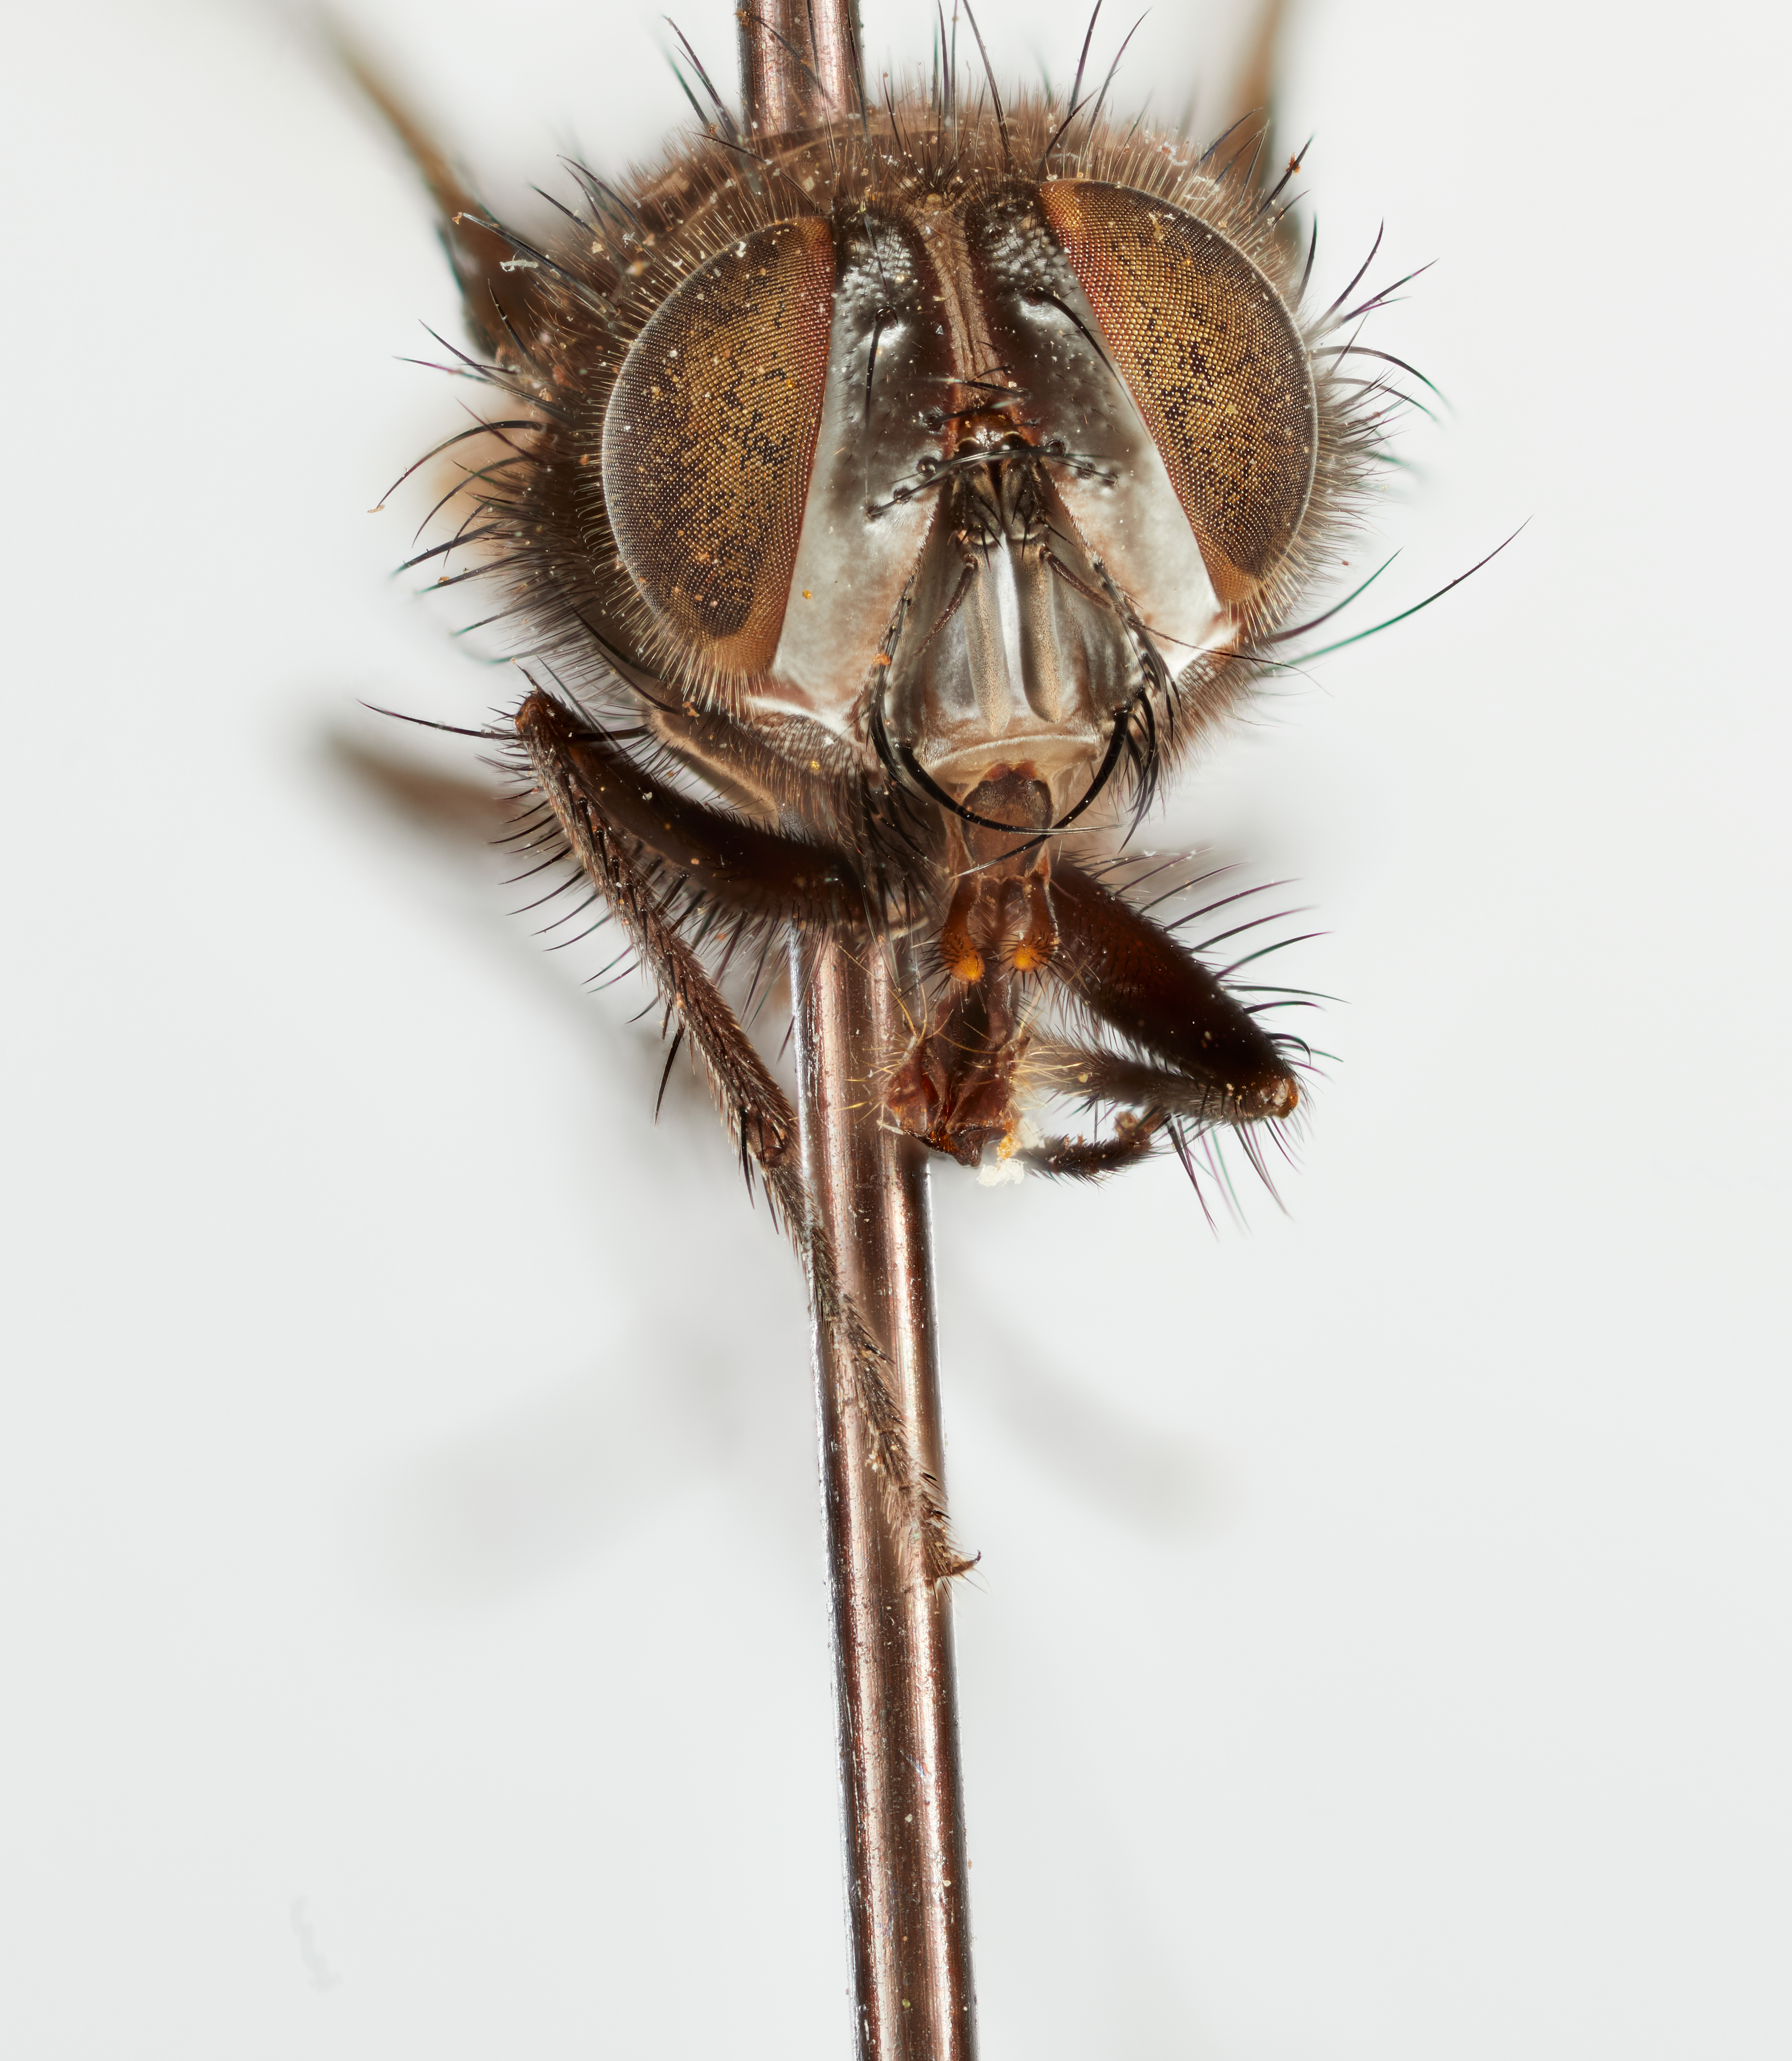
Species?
Hemiargyra huascarayus
